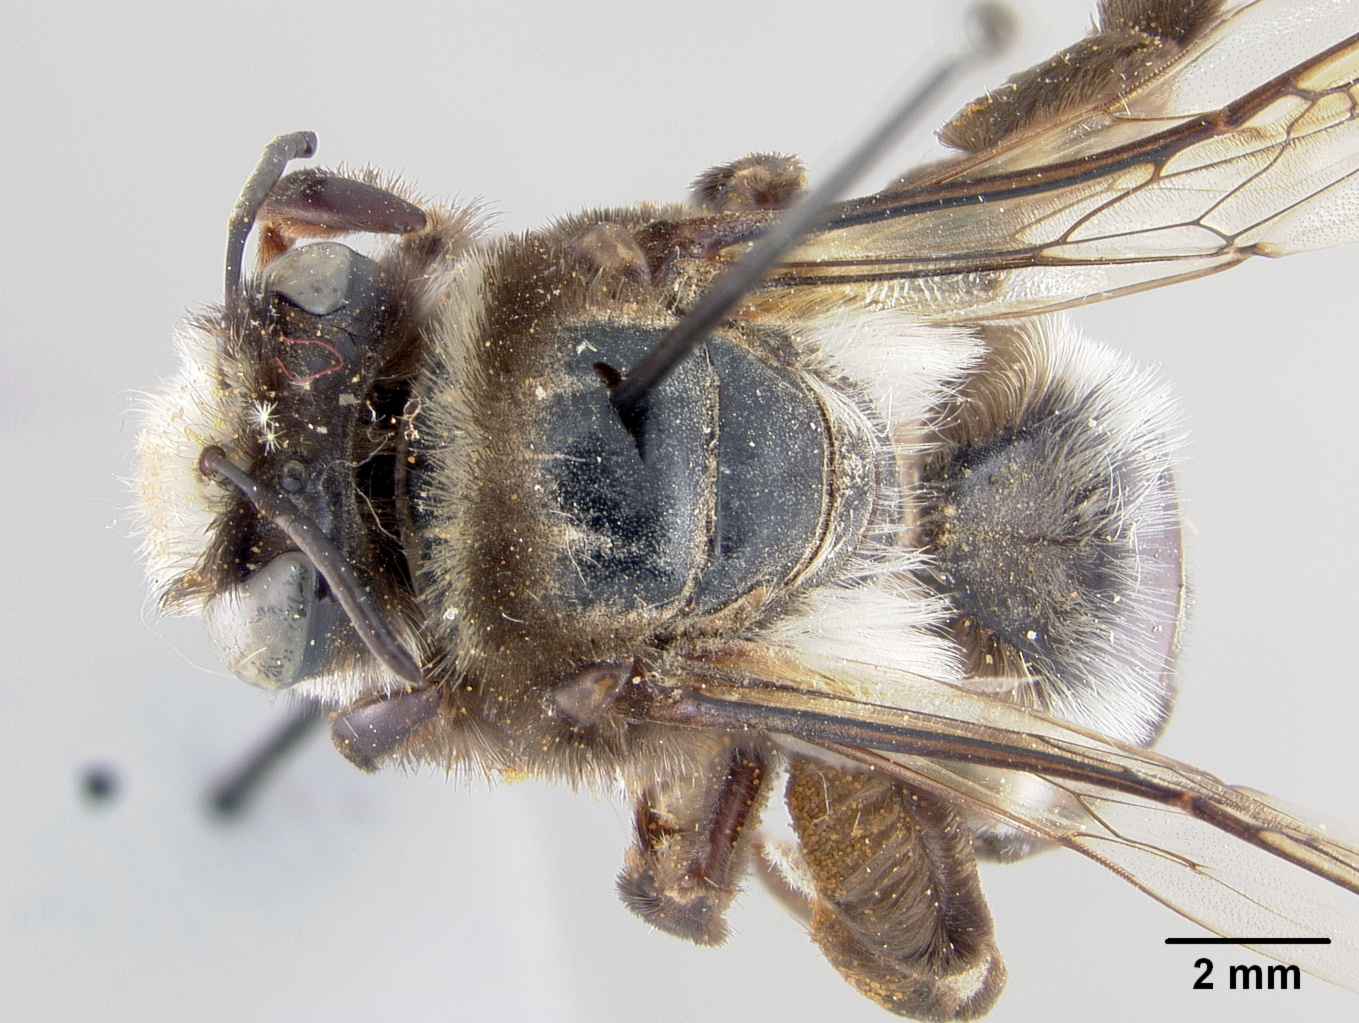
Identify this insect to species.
Caupolicana malvacearus
